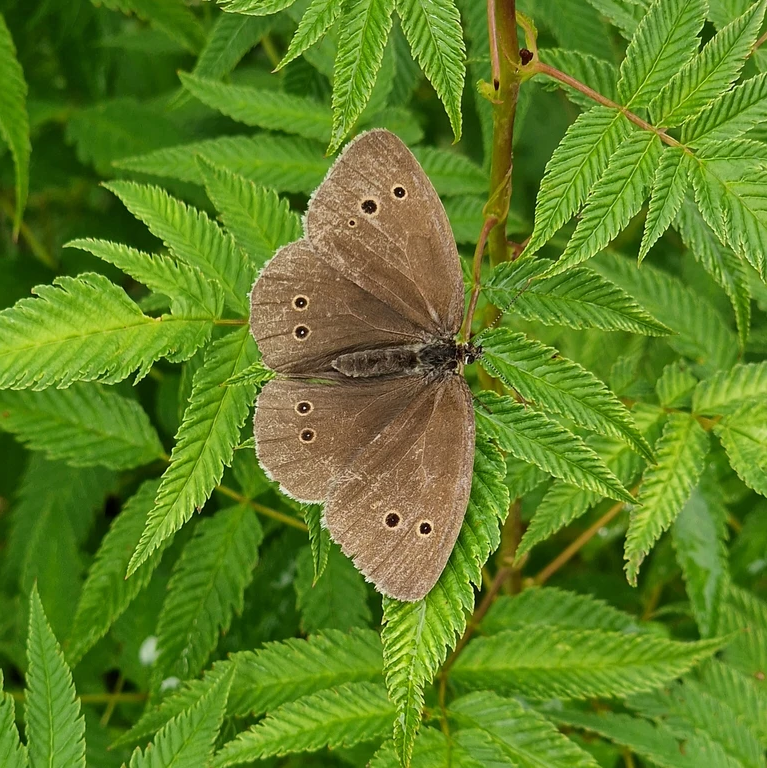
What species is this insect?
Aphantopus hyperantus
